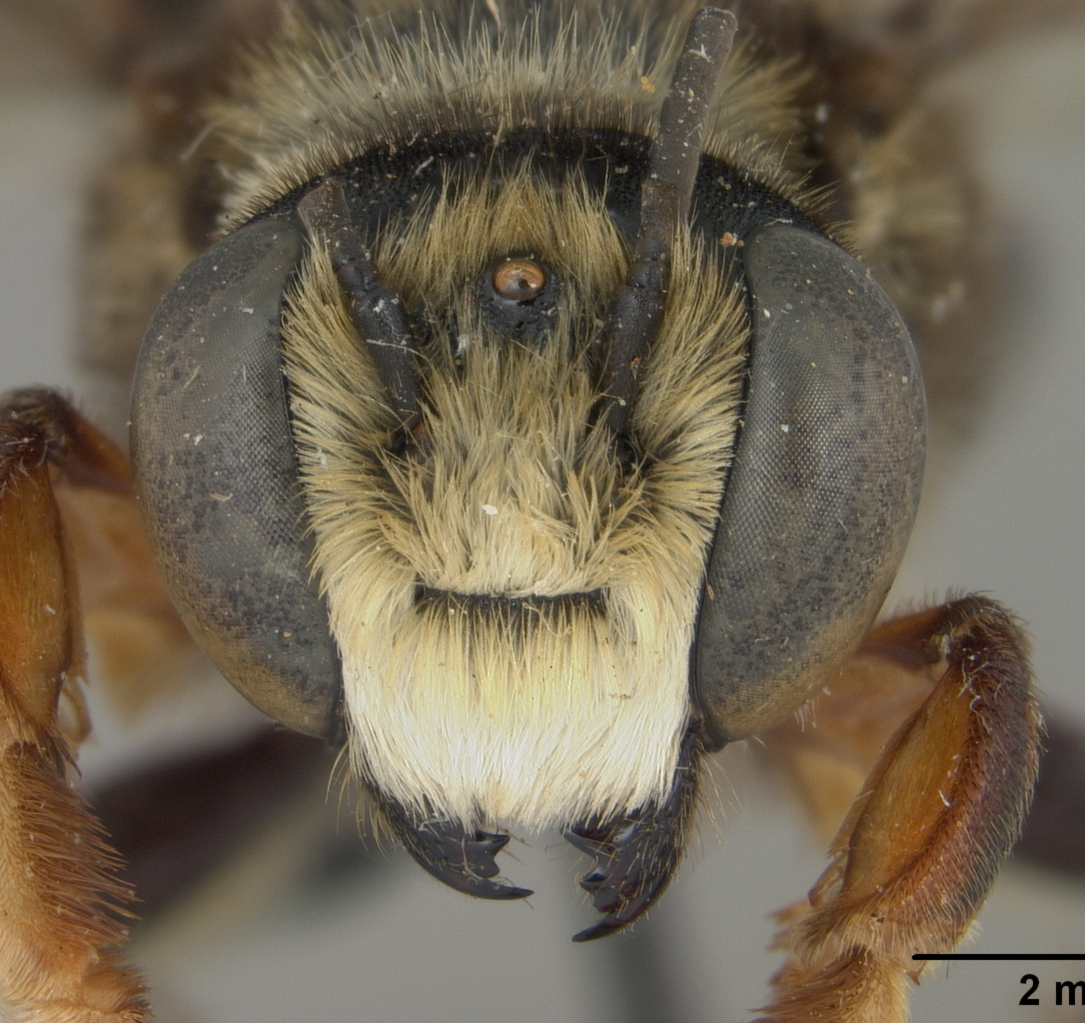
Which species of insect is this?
Megachile floridensis
